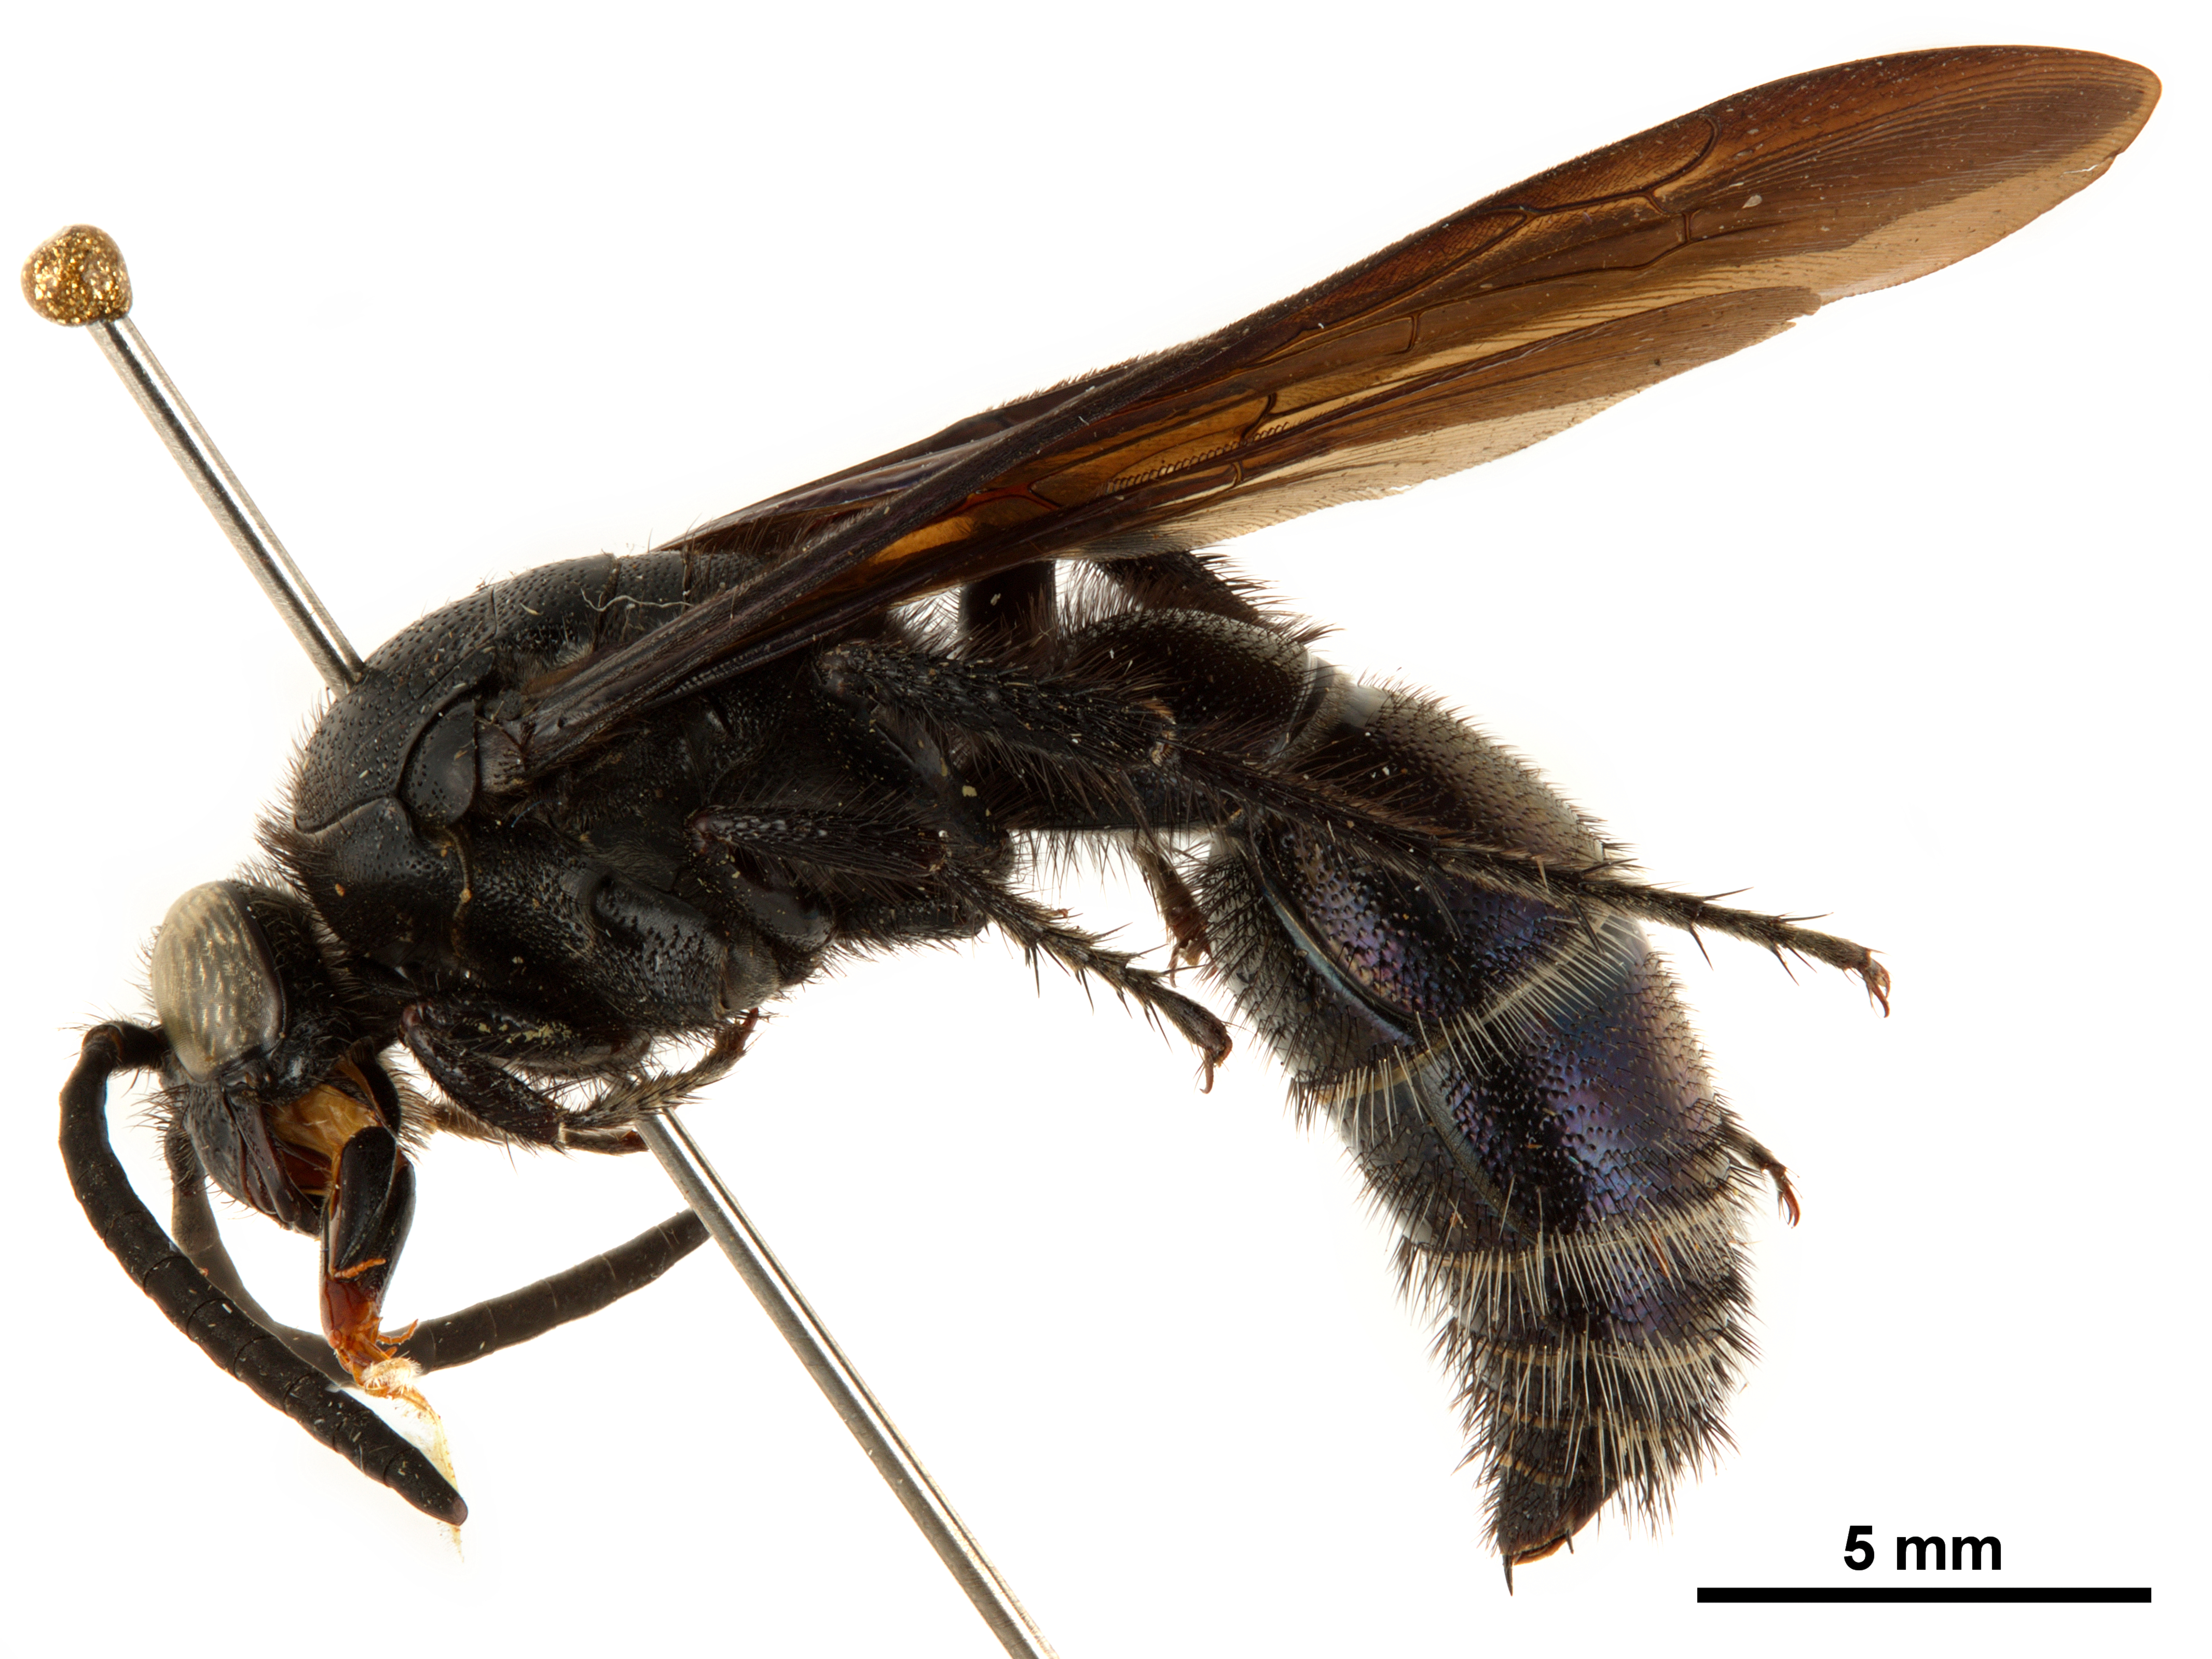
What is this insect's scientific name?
Colpacampsomeris indica
